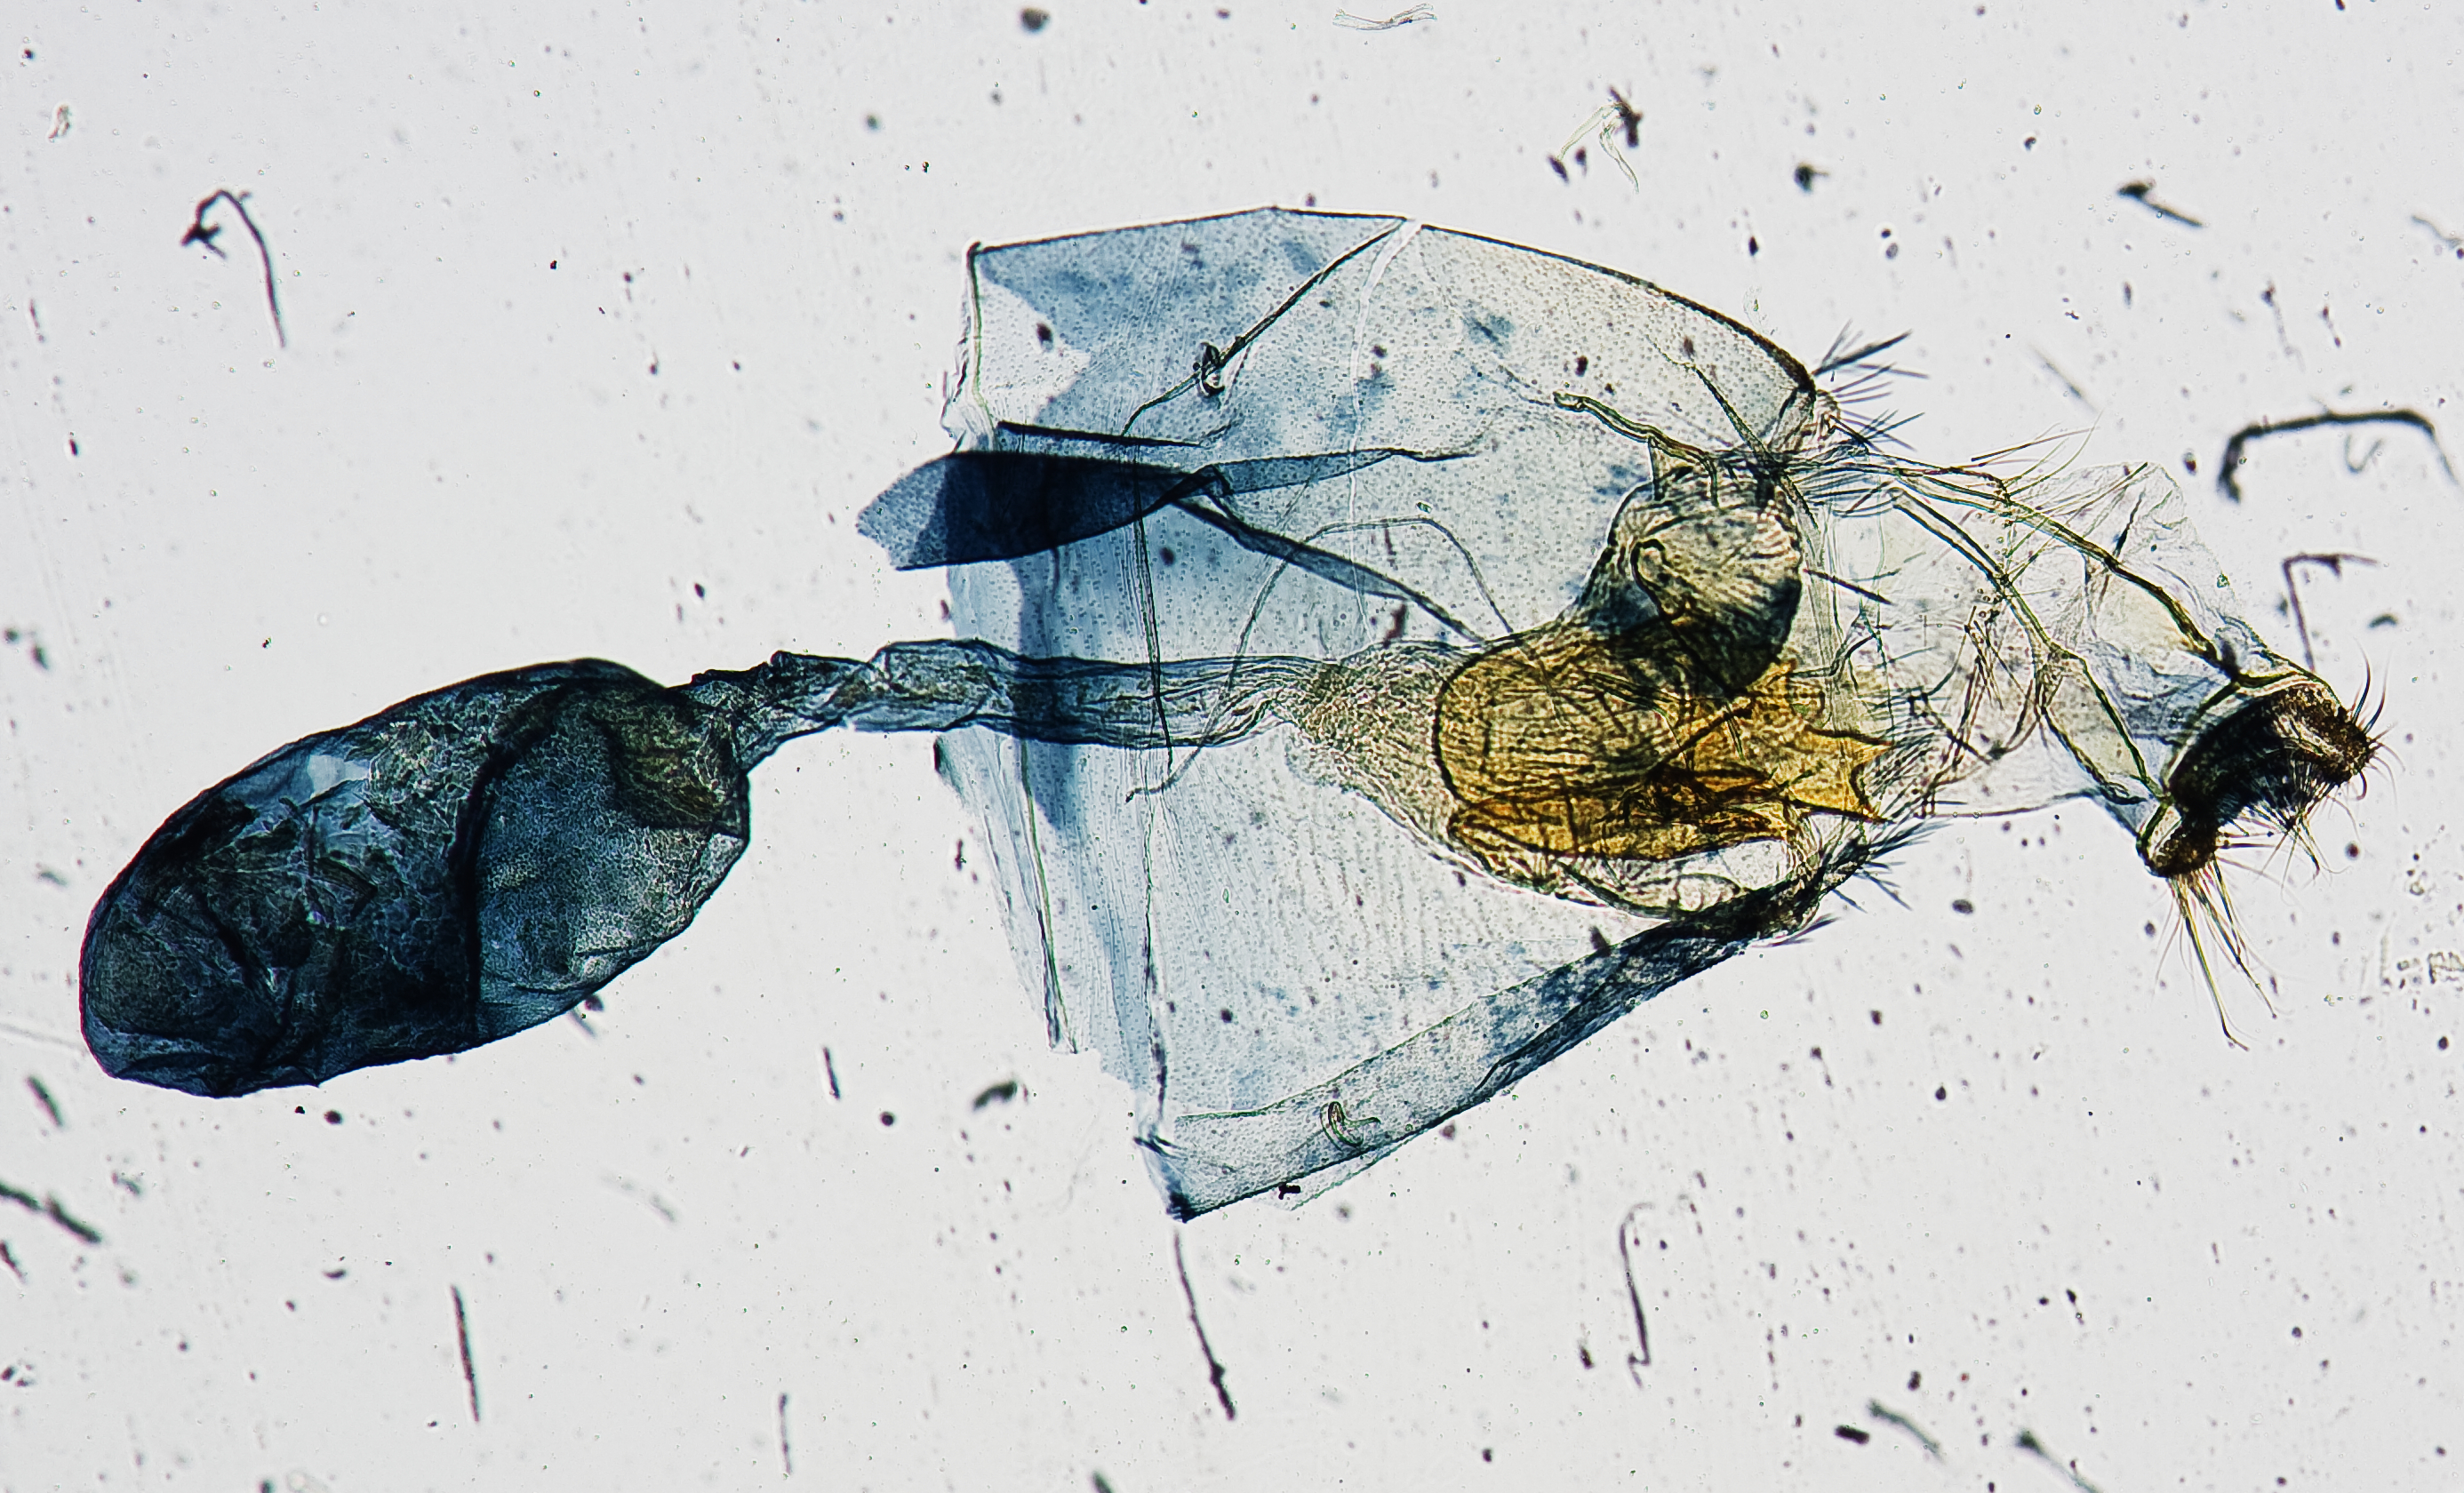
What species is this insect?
Ubida monodisa
